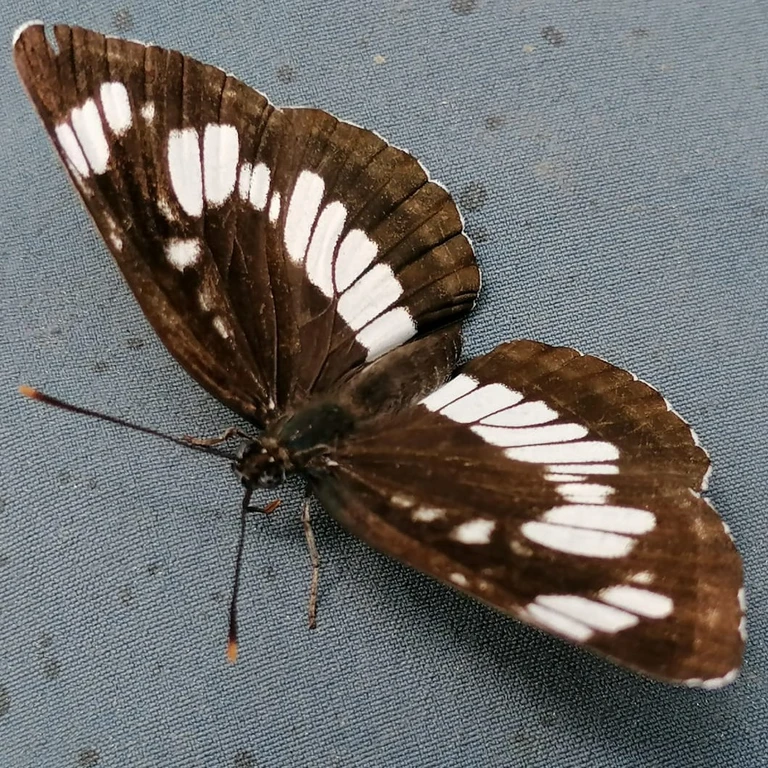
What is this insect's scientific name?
Neptis rivularis
